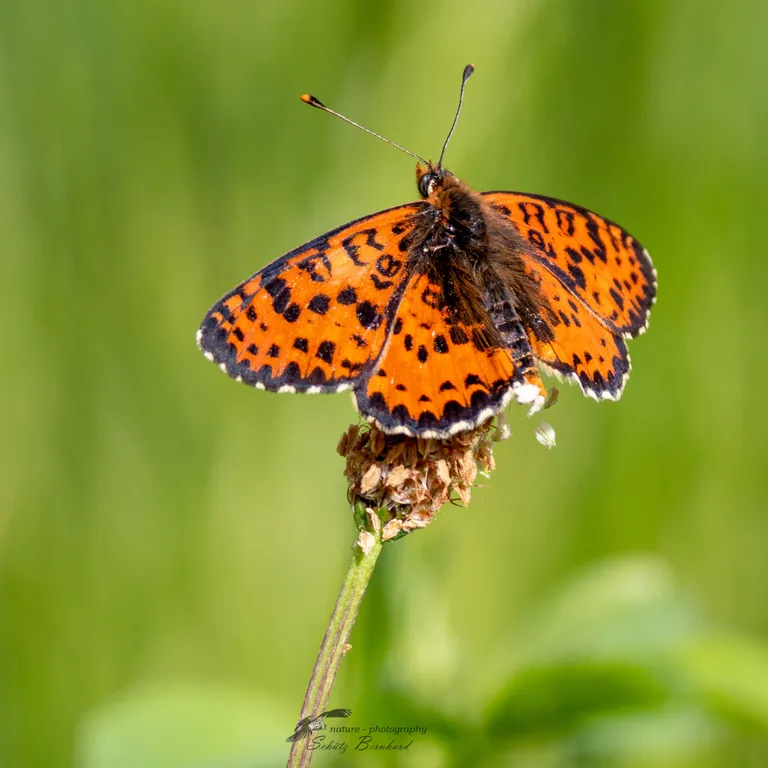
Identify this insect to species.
Melitaea didyma
